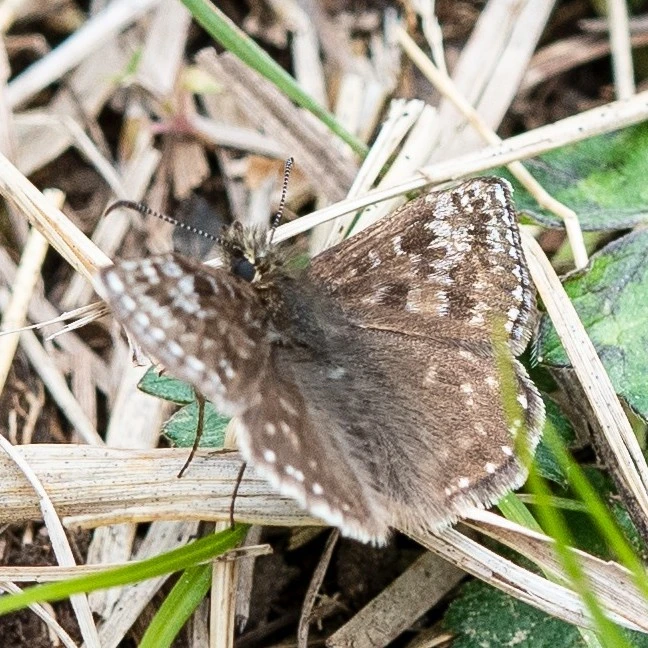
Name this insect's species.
Erynnis tages
